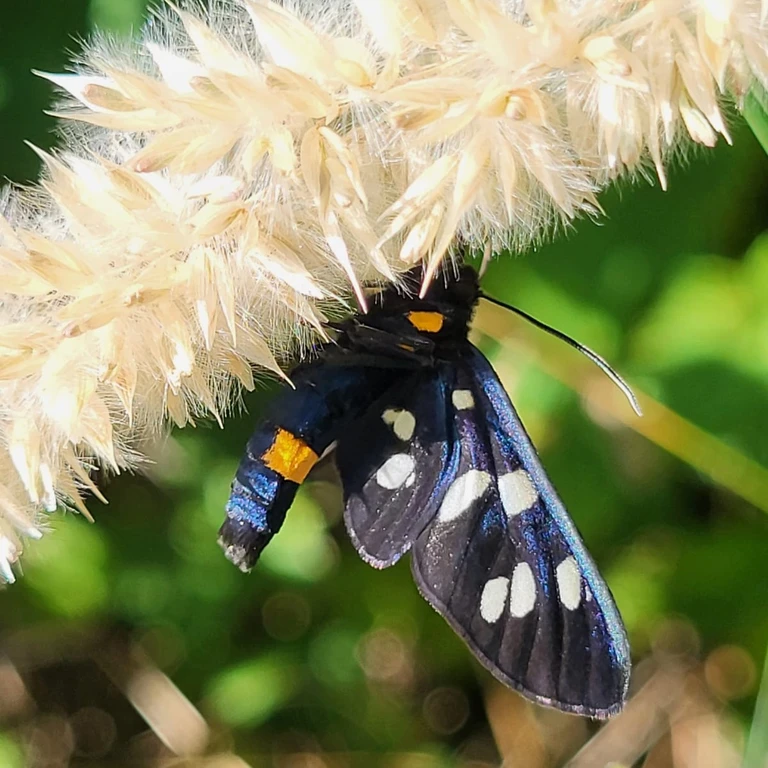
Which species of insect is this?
Amata phegea
